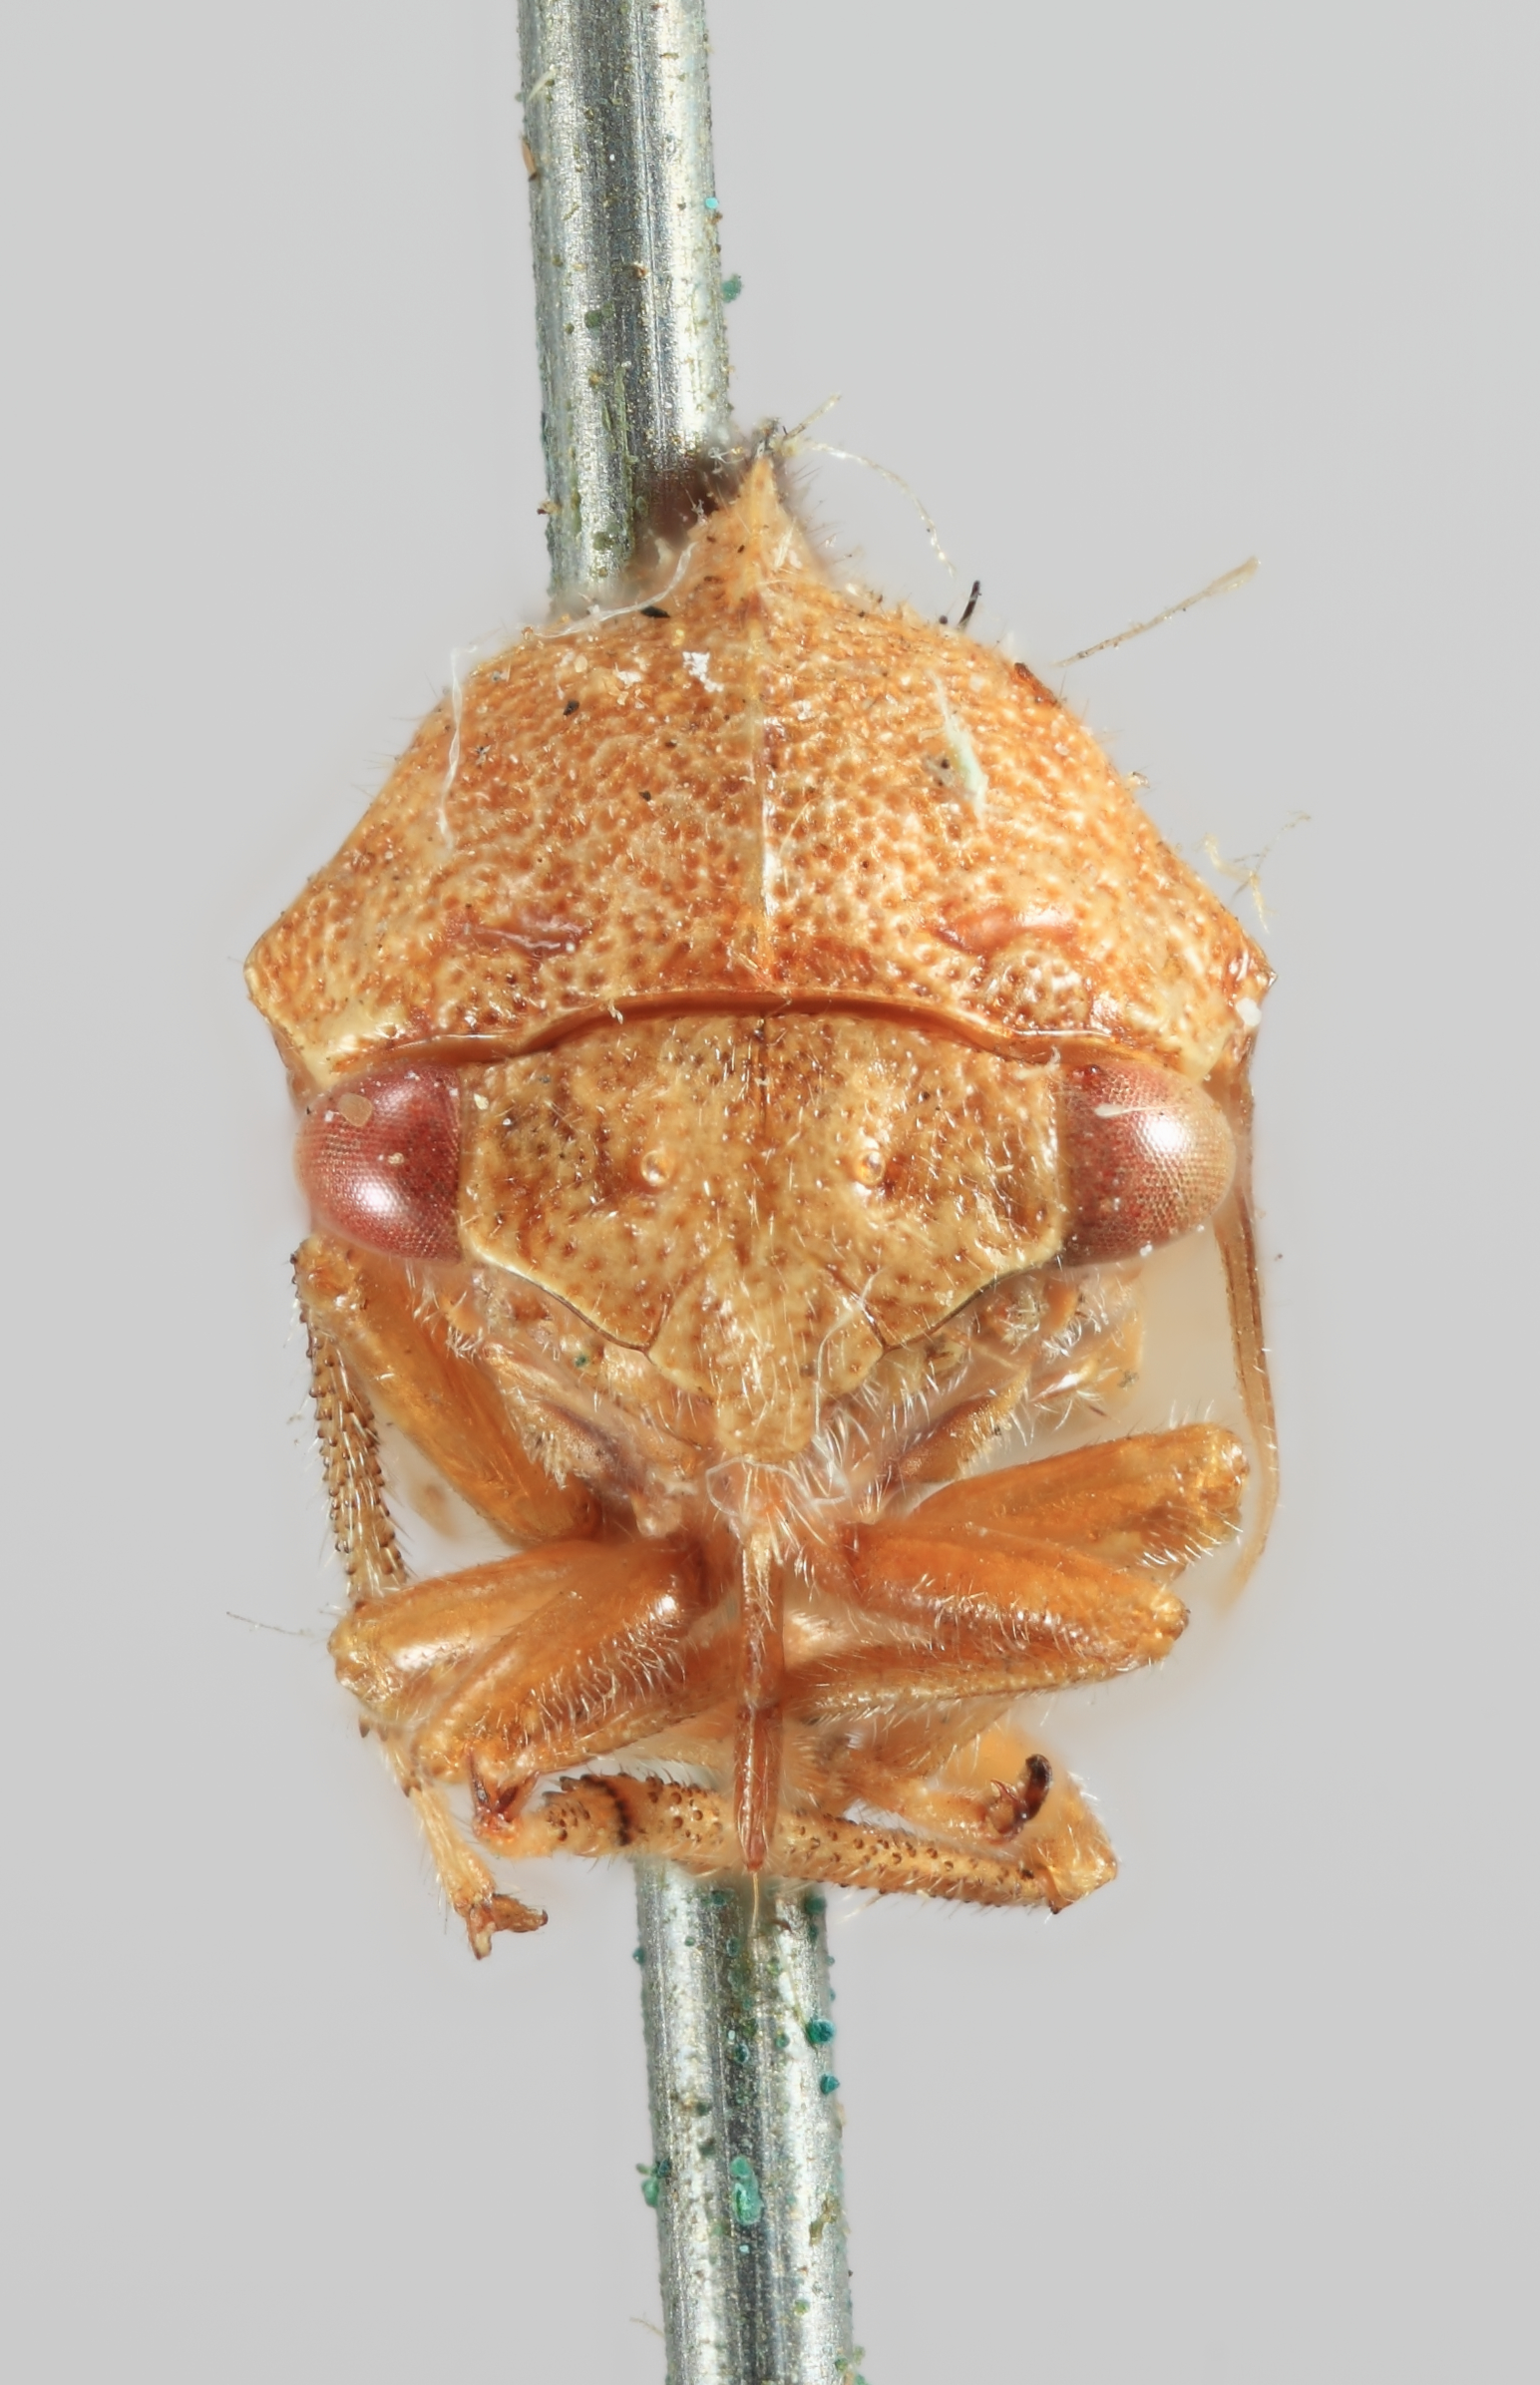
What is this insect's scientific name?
Membracis vau
